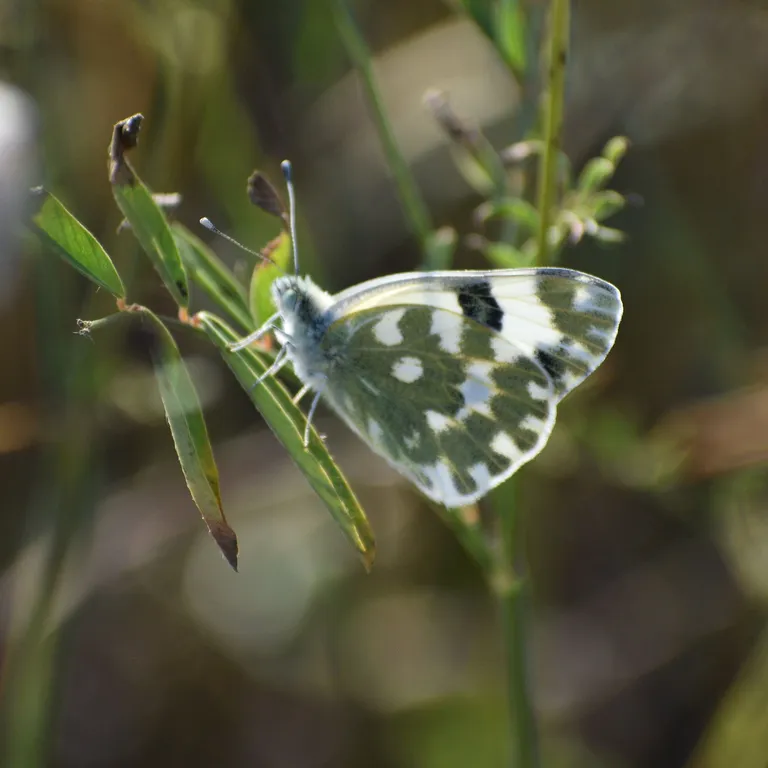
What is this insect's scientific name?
Pontia edusa
